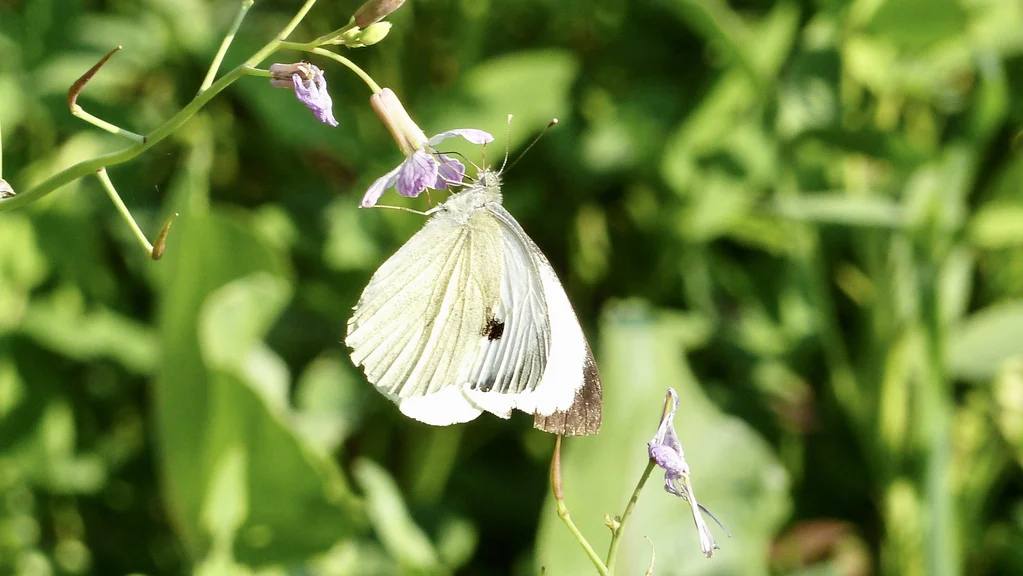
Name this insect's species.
Pieris brassicae
